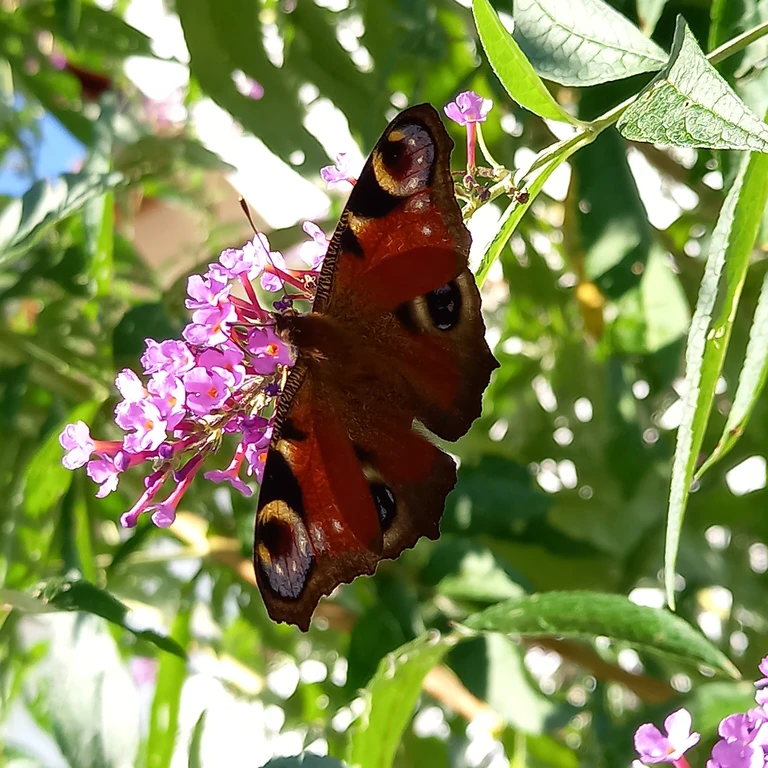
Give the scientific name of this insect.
Aglais io
